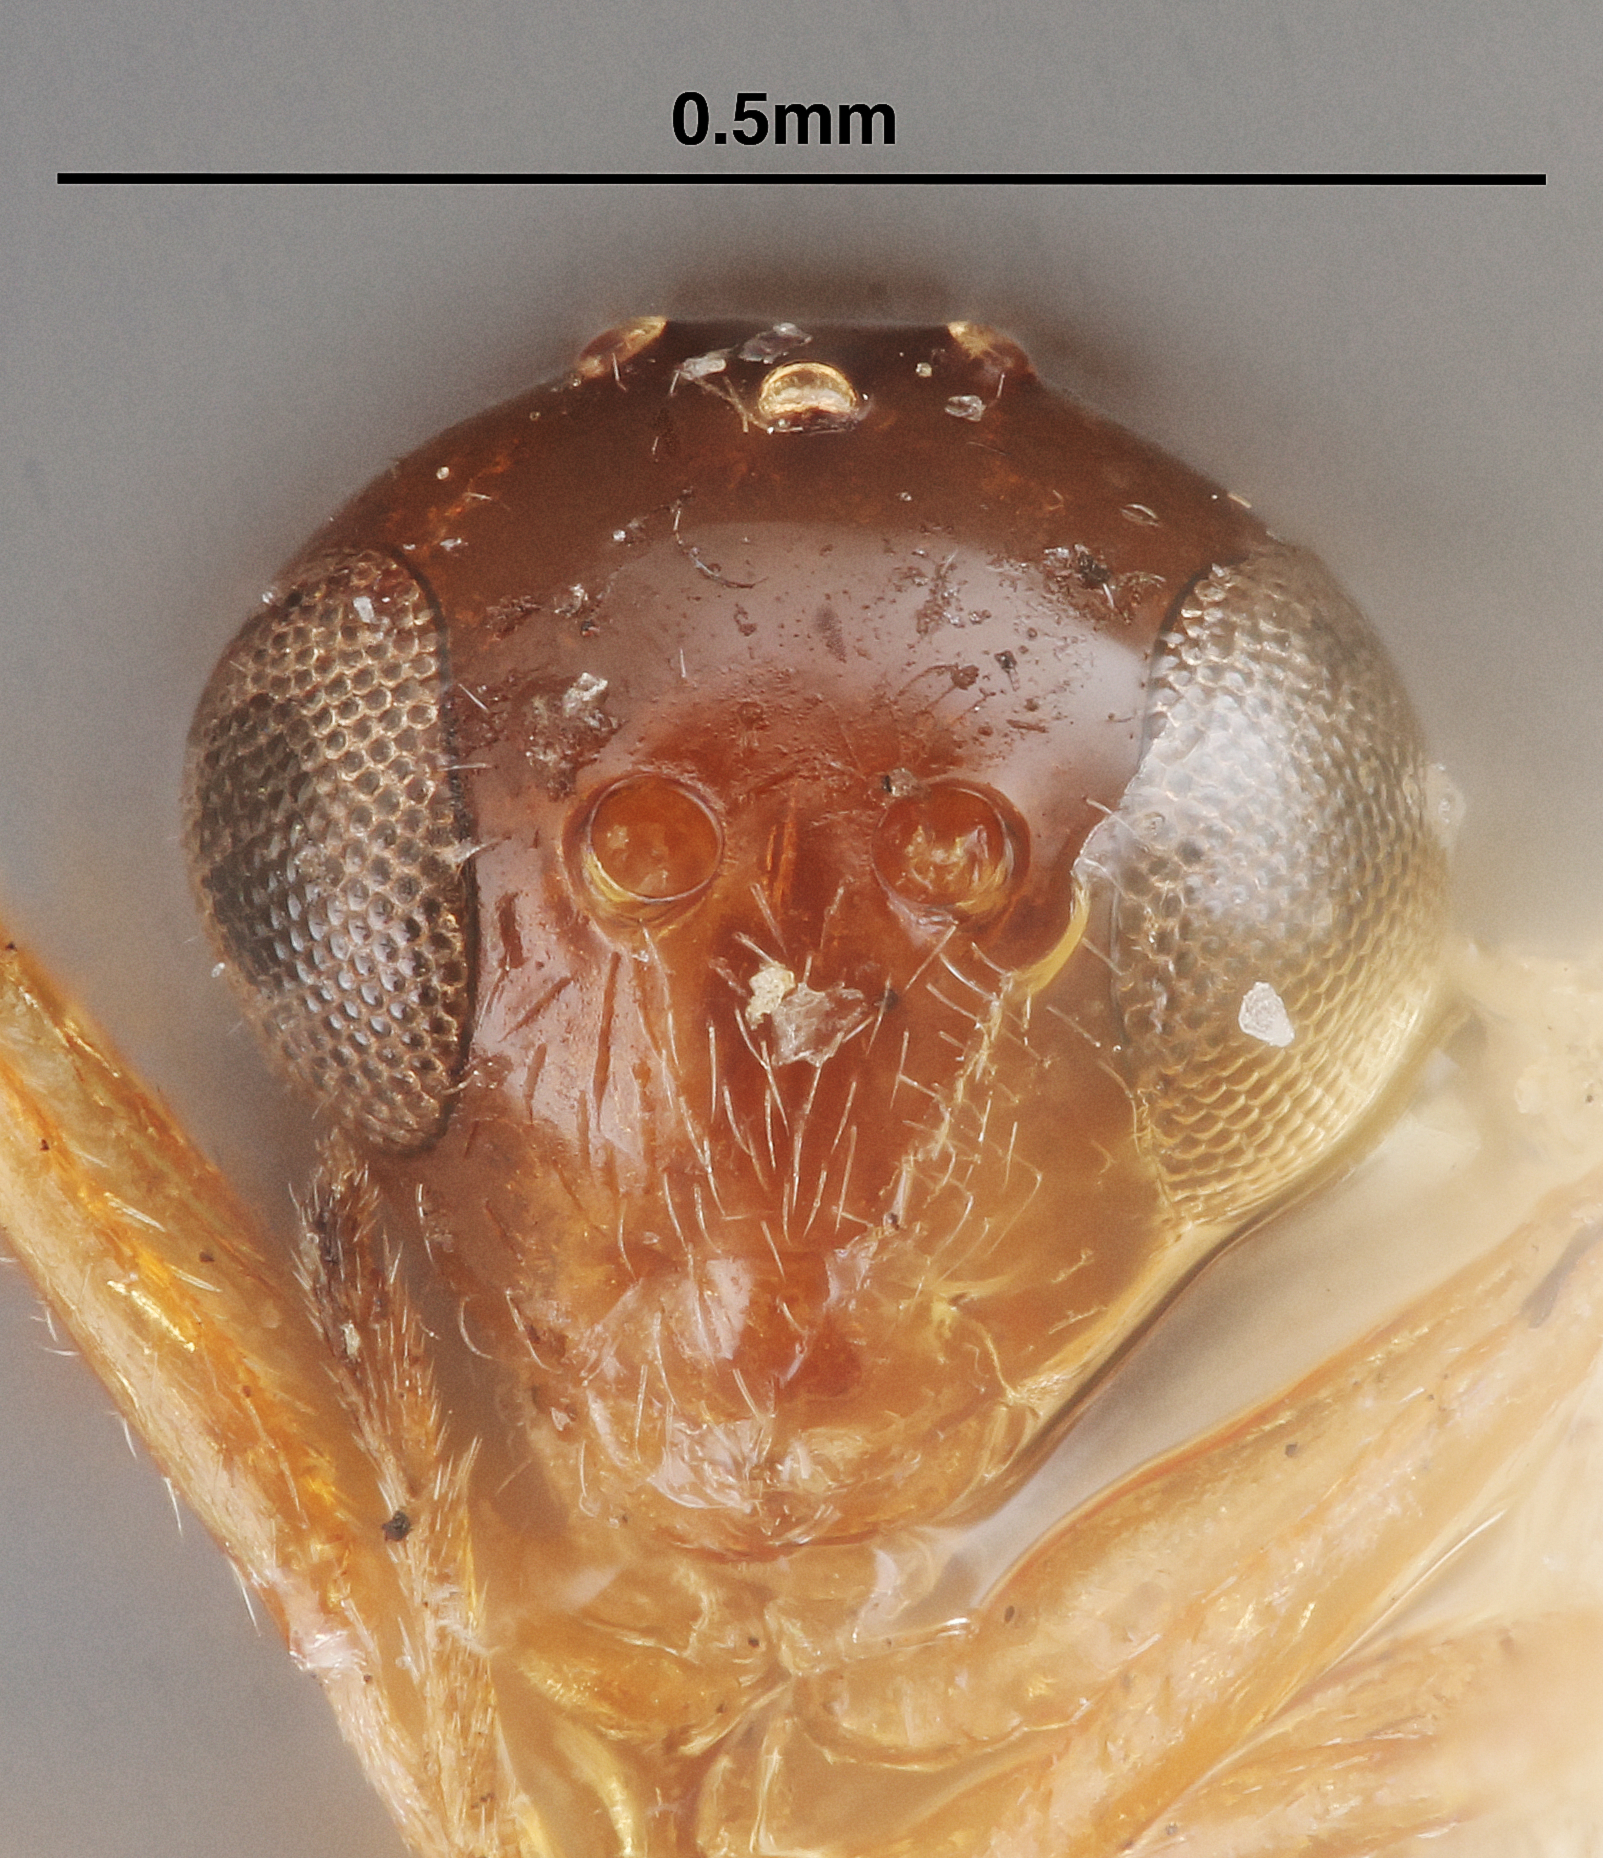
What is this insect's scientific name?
Alloxysta dicksoni
